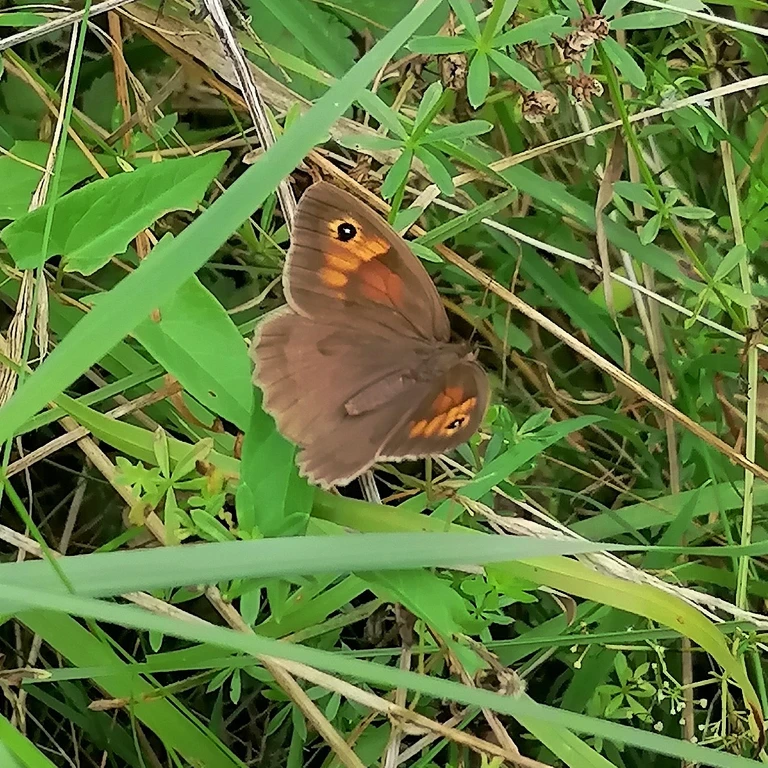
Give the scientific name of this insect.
Maniola jurtina
